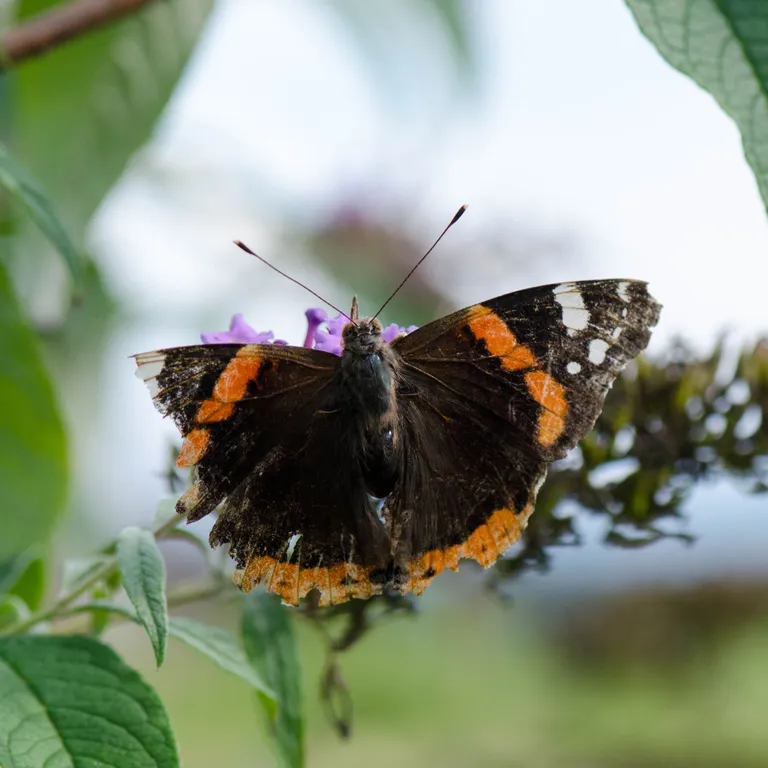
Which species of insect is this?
Vanessa atalanta
